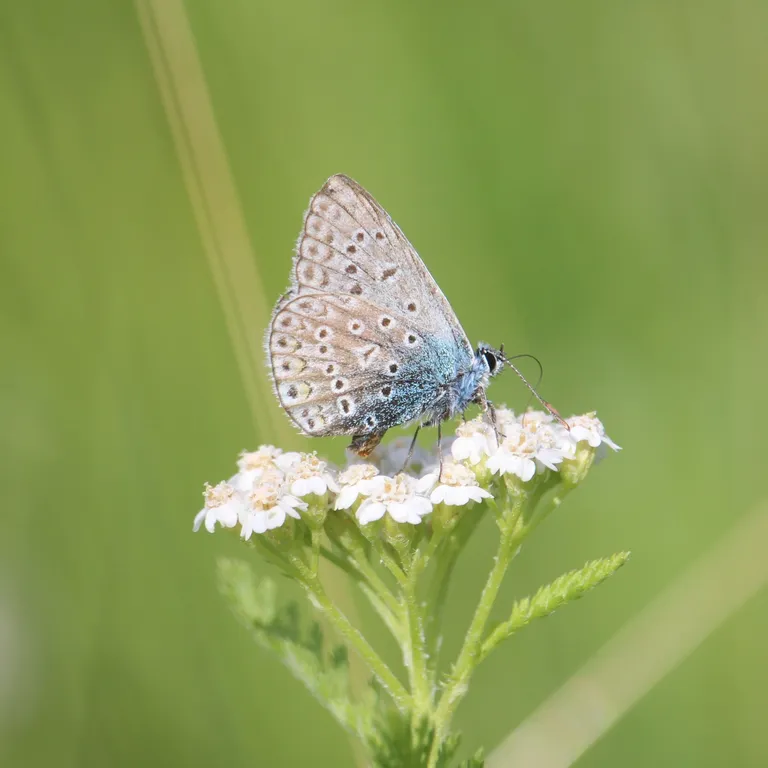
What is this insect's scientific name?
Polyommatus icarus
